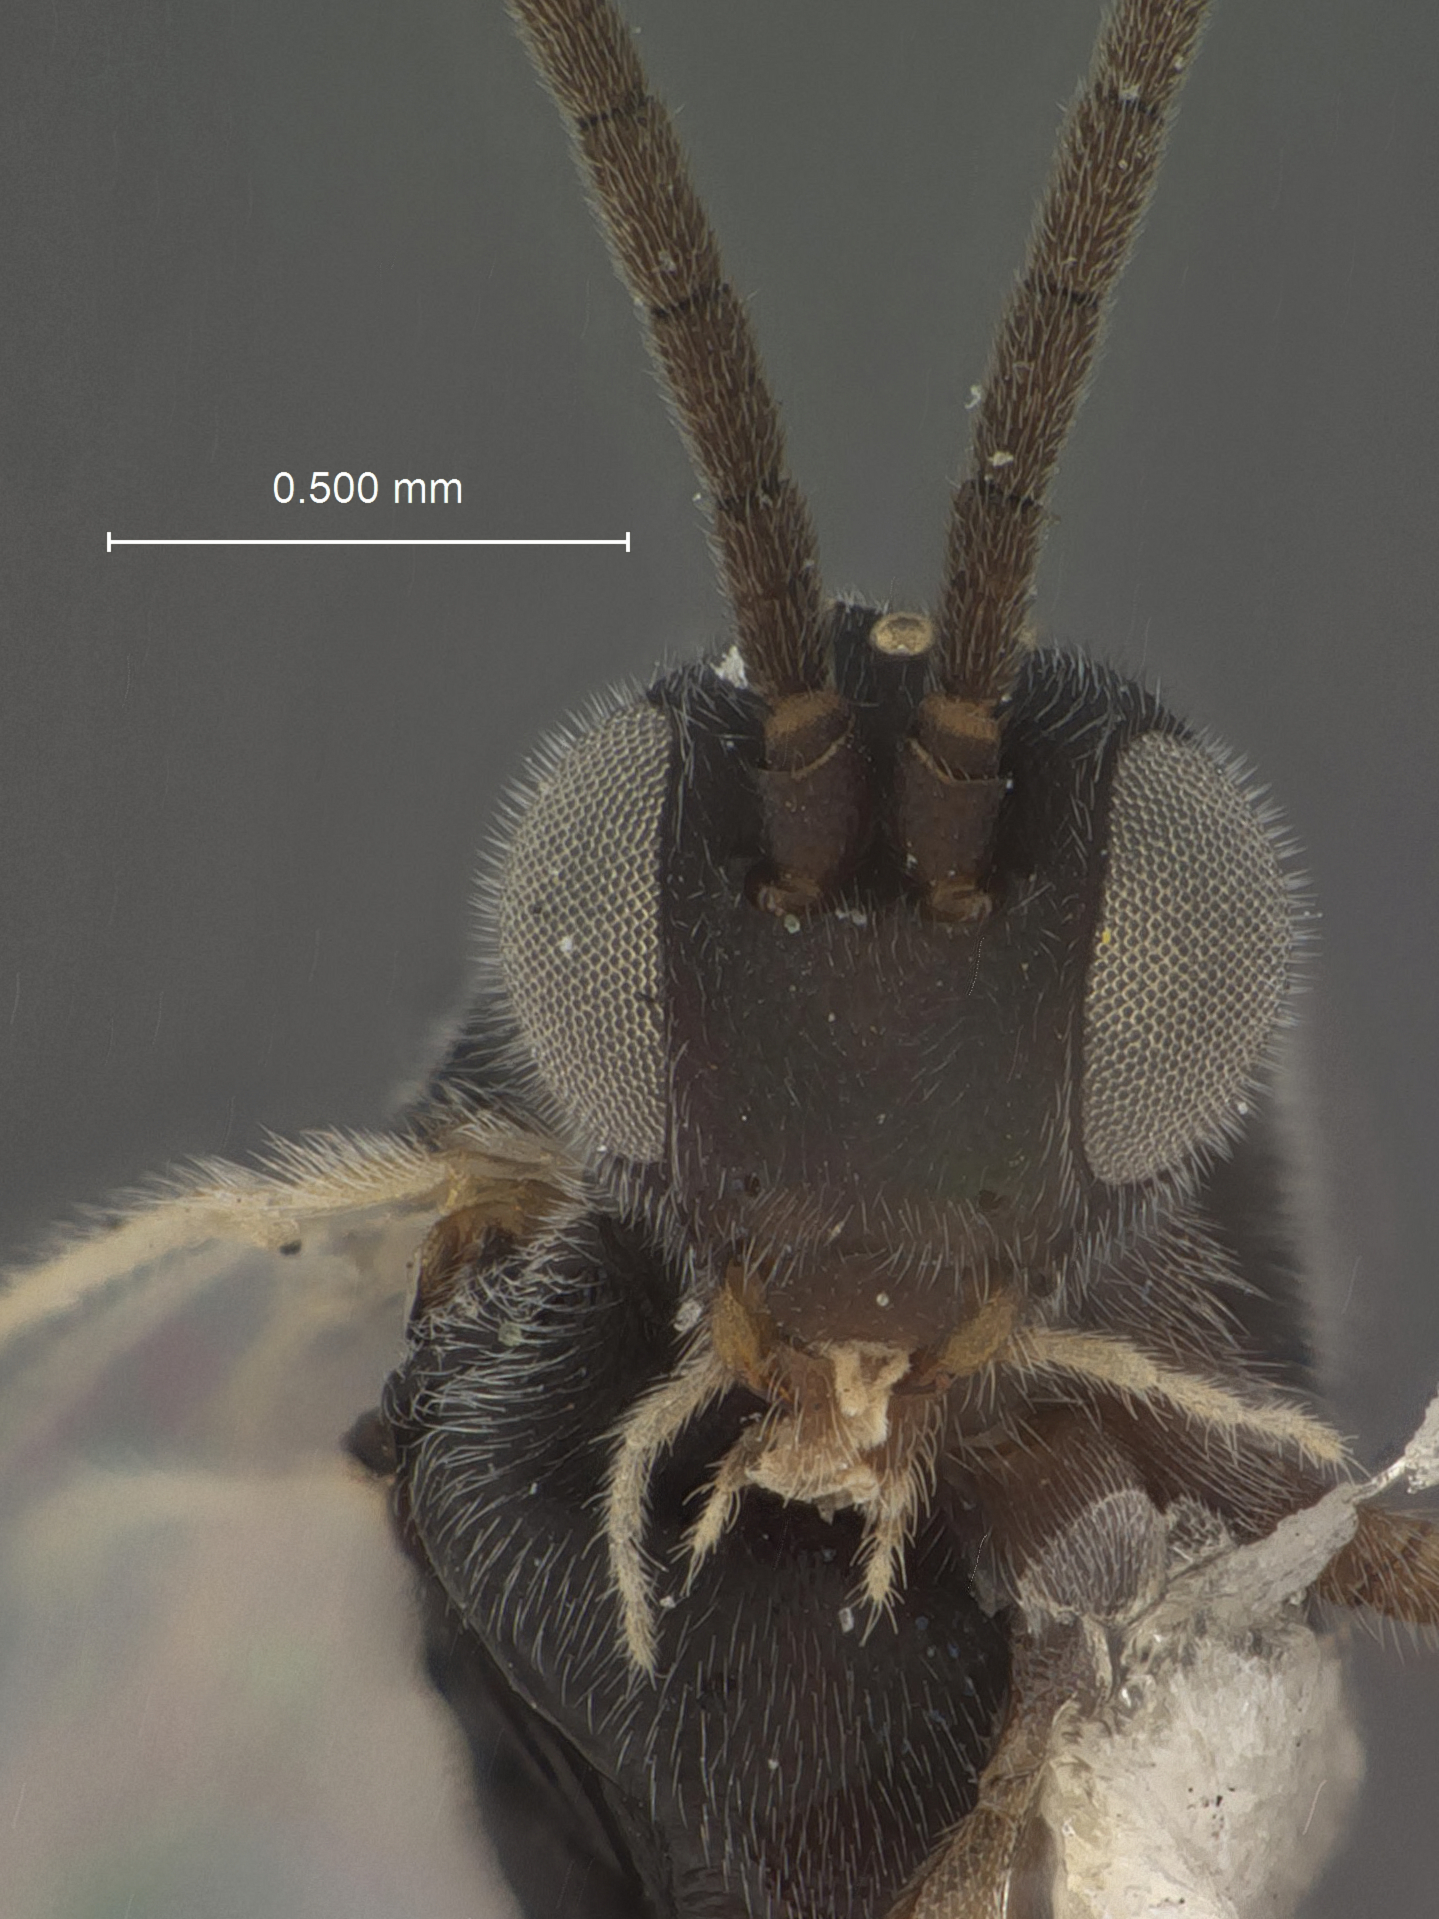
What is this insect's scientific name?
Apanteles etiellae
